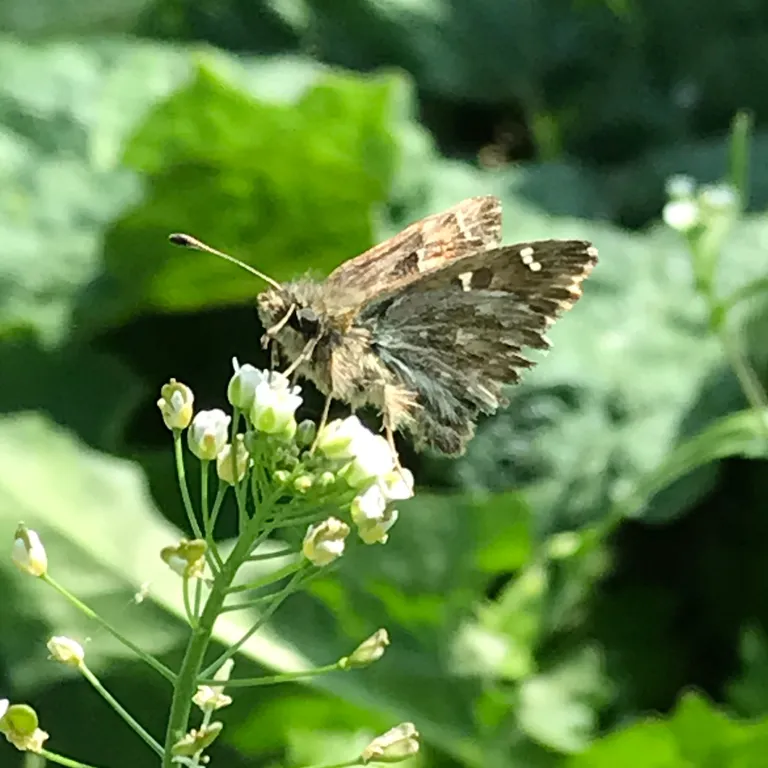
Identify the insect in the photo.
Carcharodus alceae
